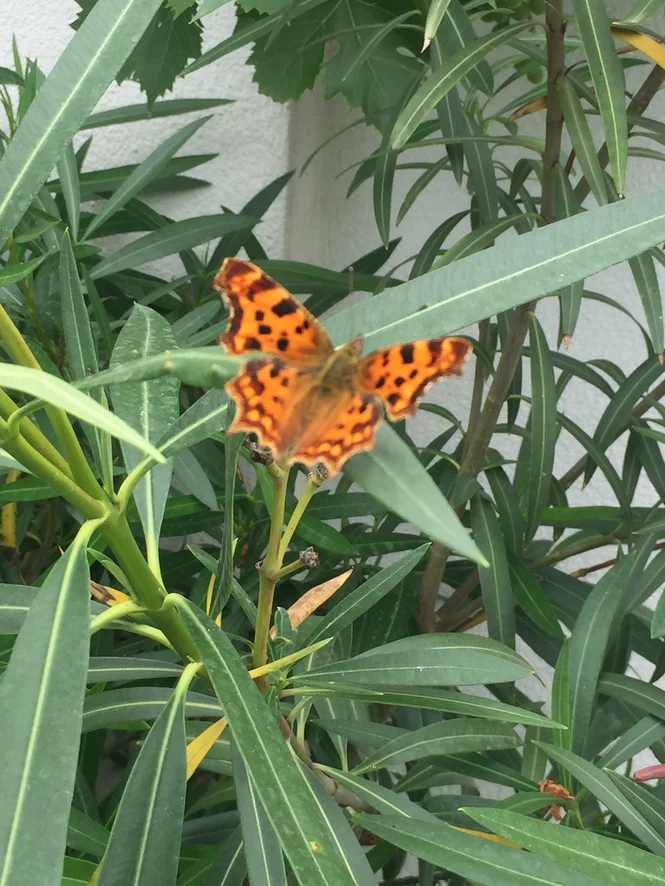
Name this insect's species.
Polygonia c-album
